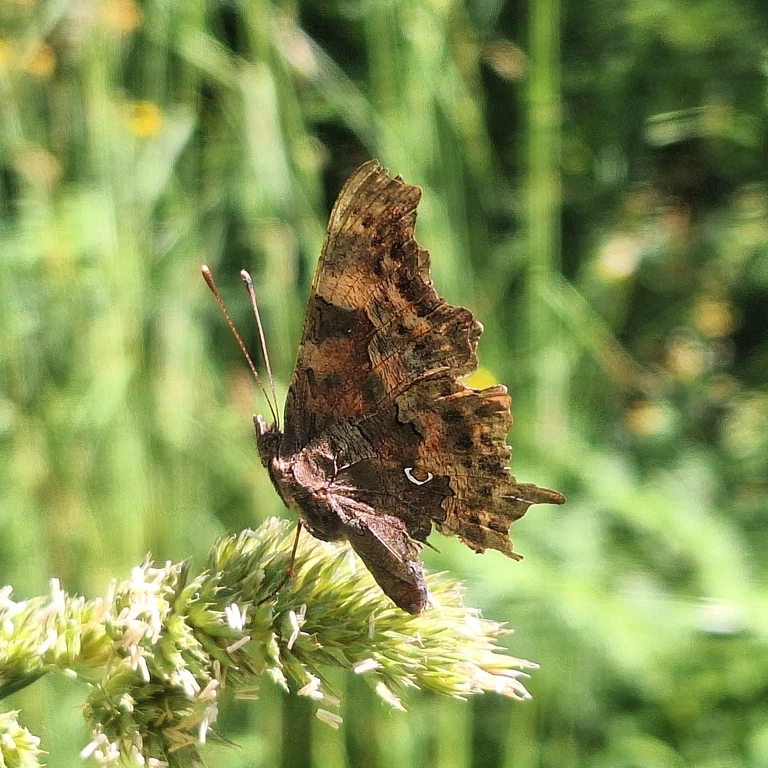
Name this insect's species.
Polygonia c-album
